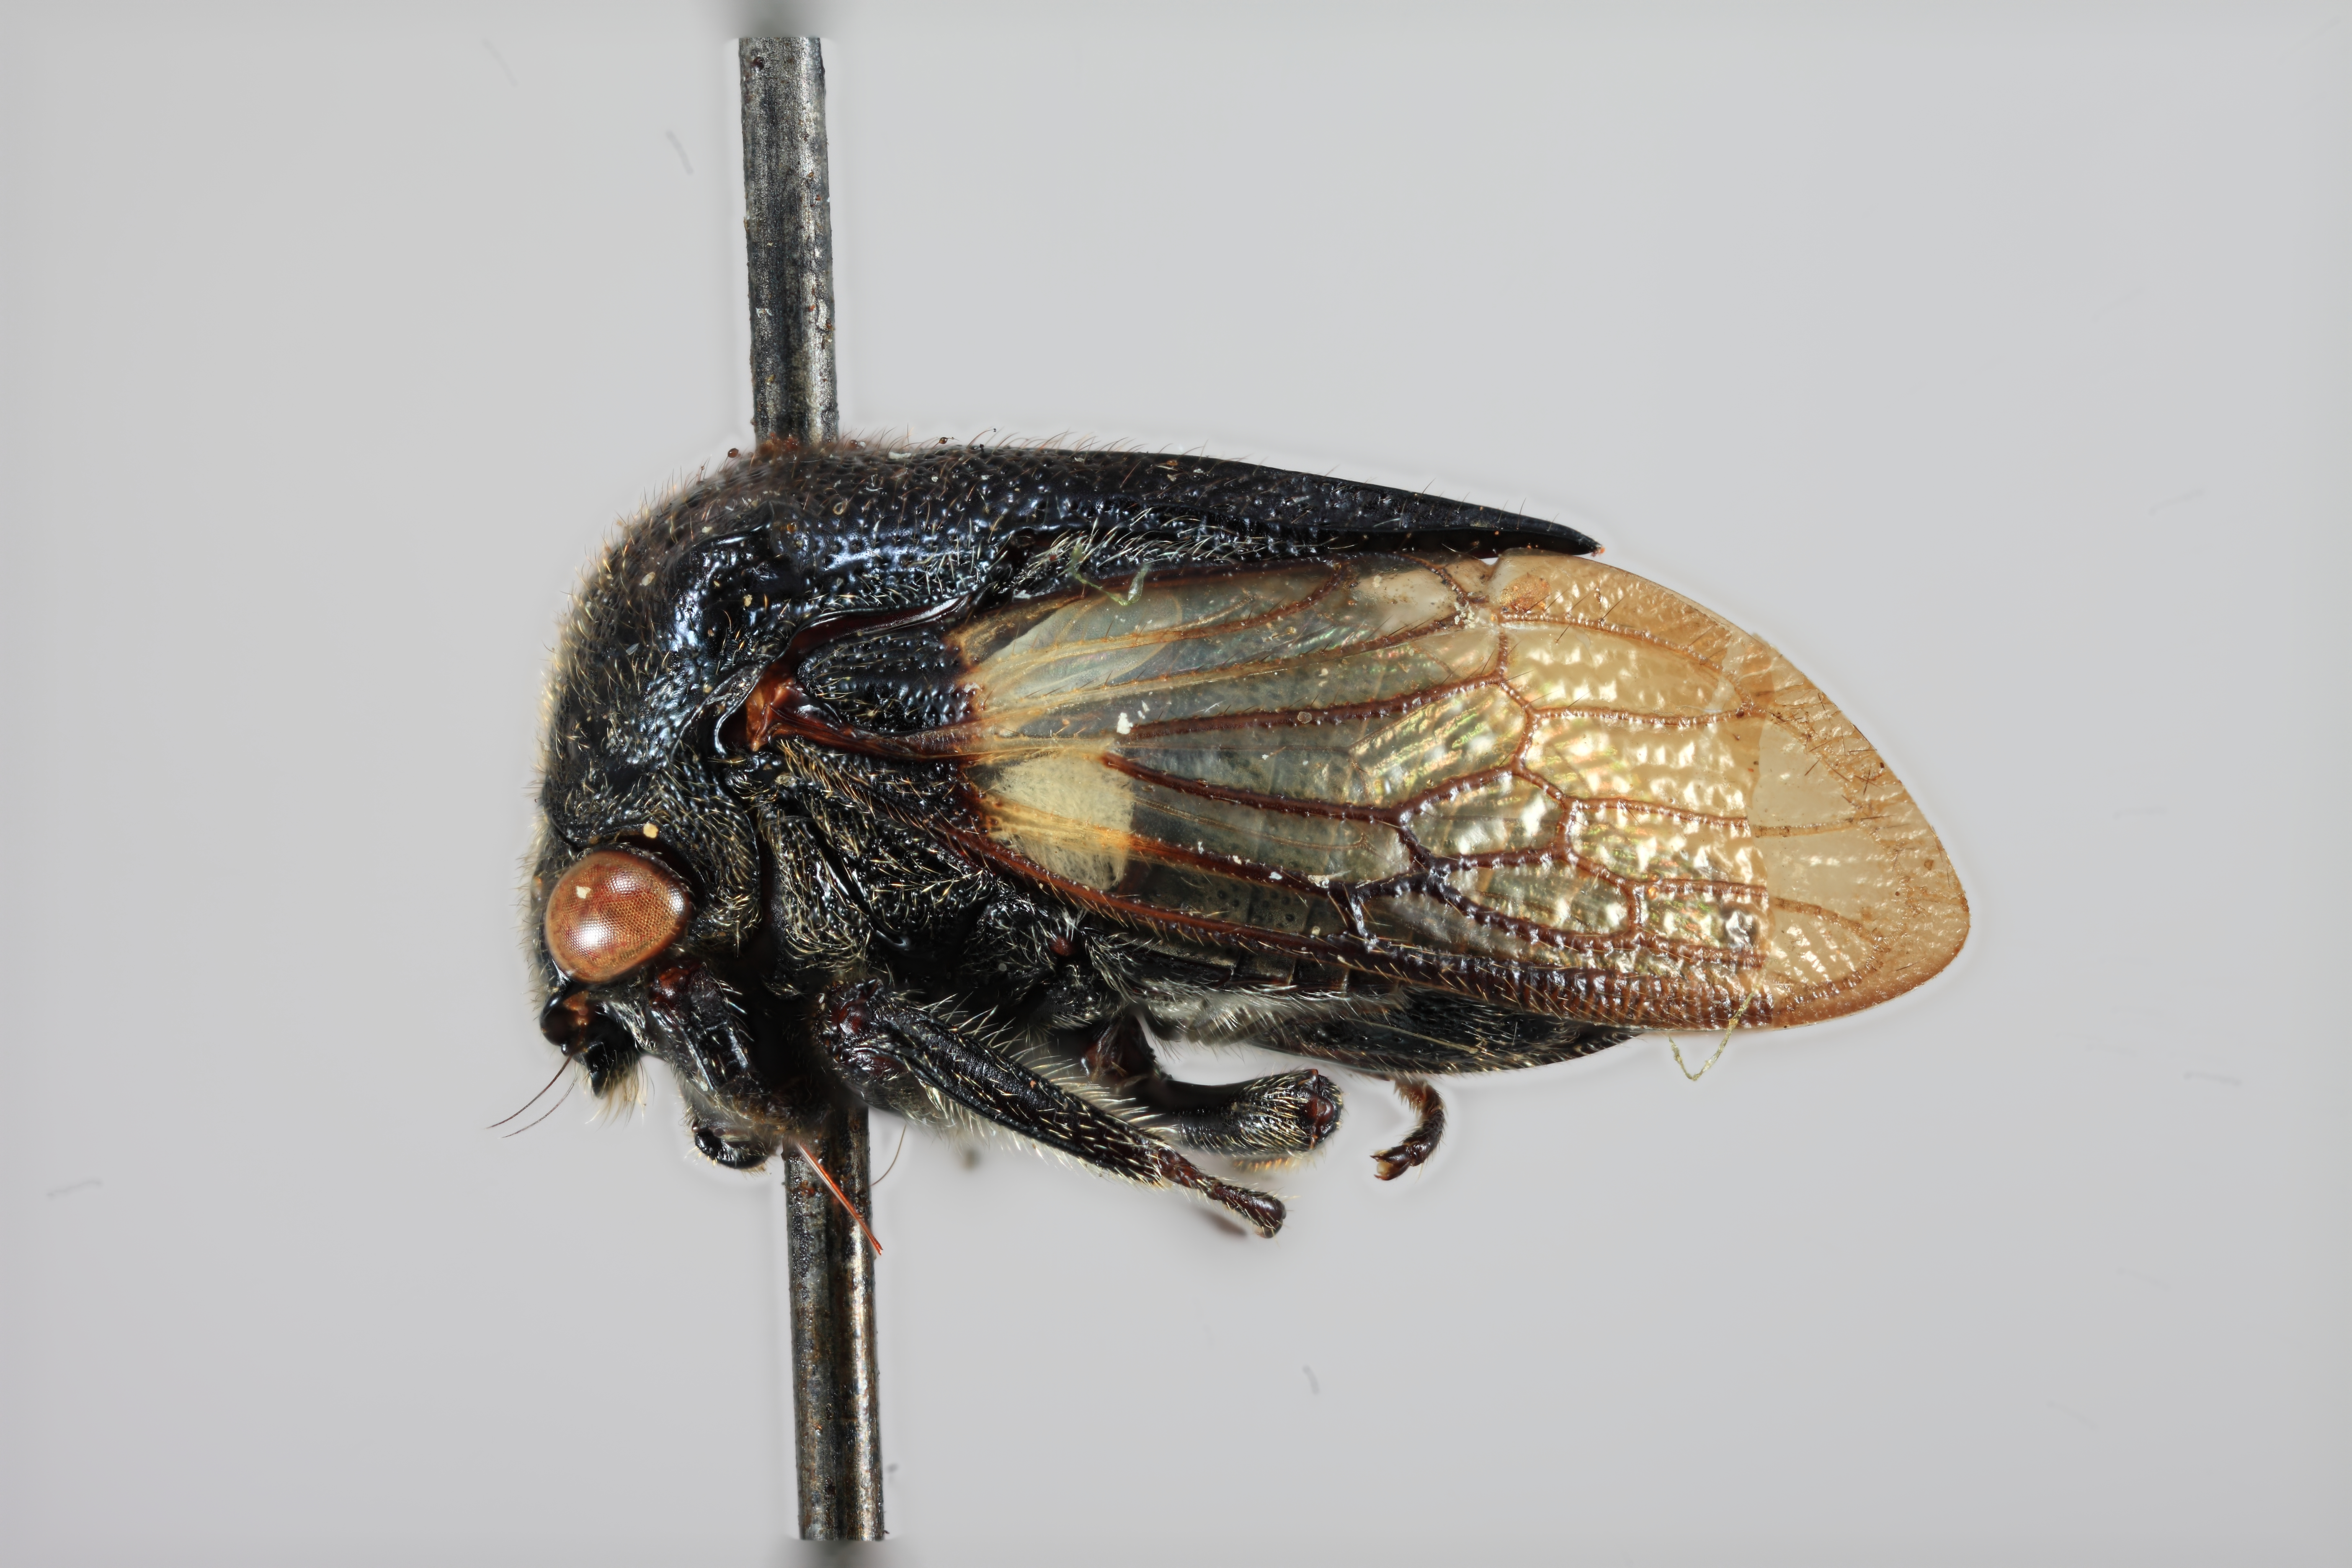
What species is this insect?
Tricentrus purpureus
